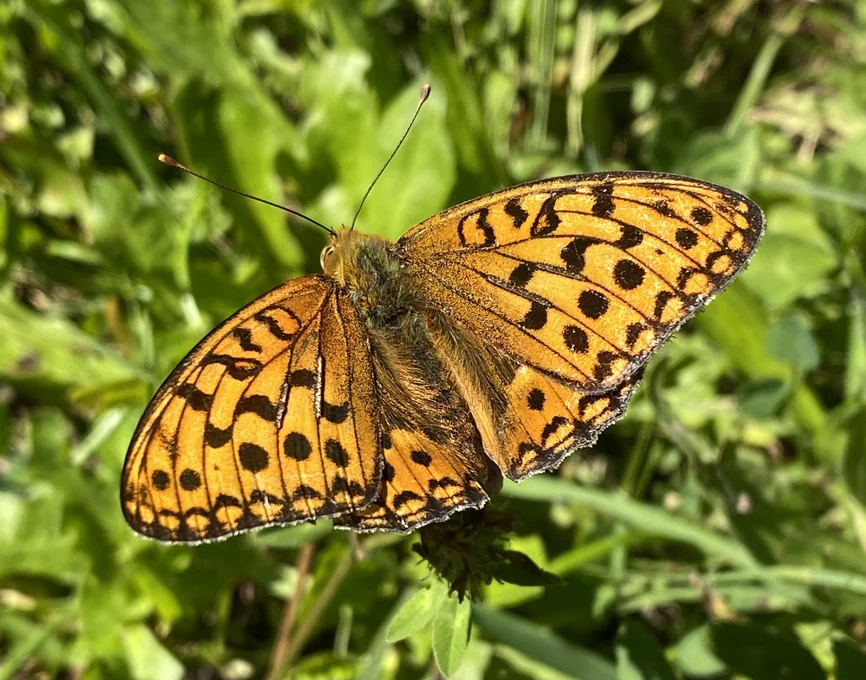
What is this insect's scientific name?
Fabriciana adippe
